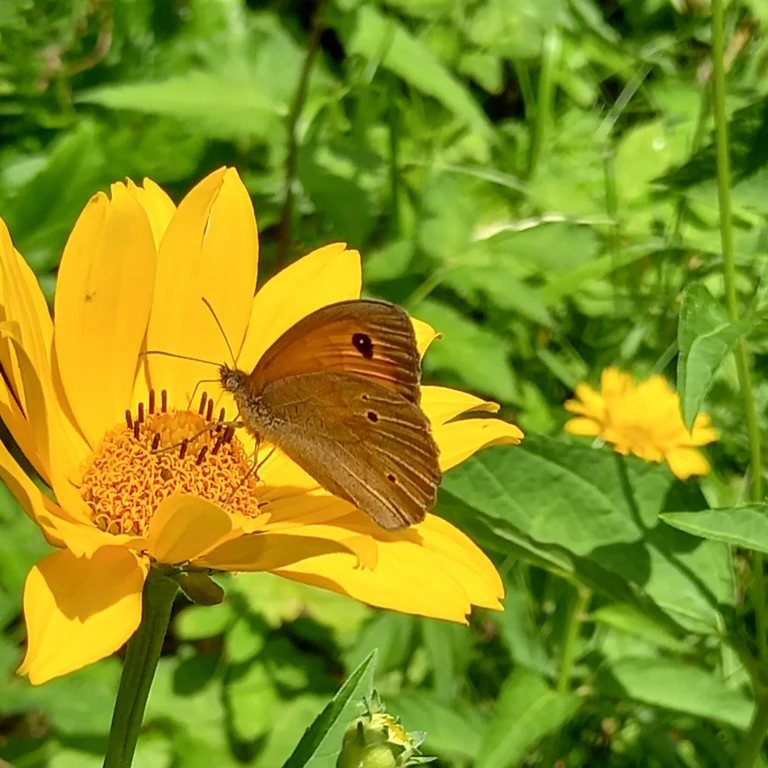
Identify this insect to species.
Maniola jurtina
